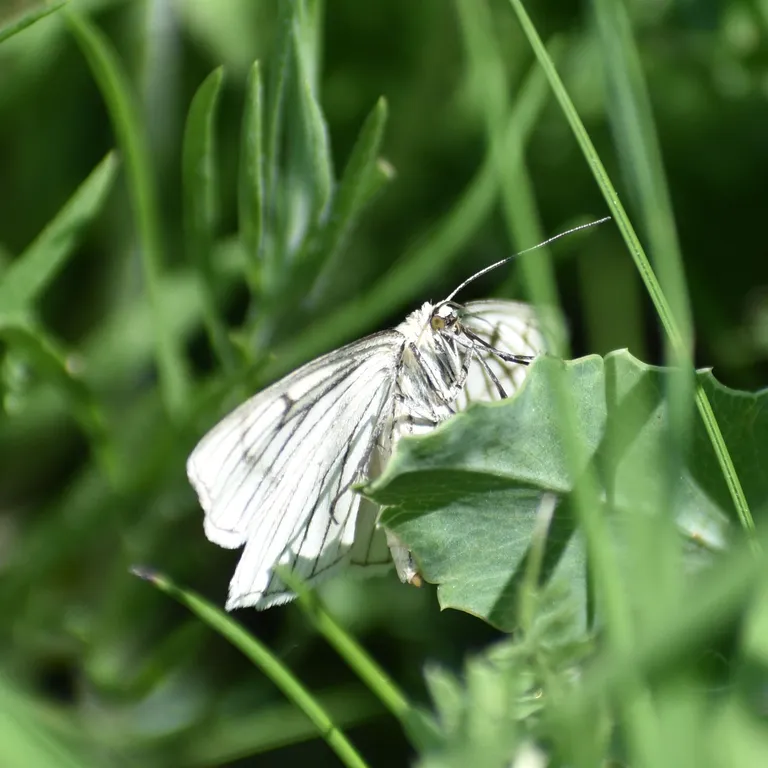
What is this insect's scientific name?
Siona lineata
